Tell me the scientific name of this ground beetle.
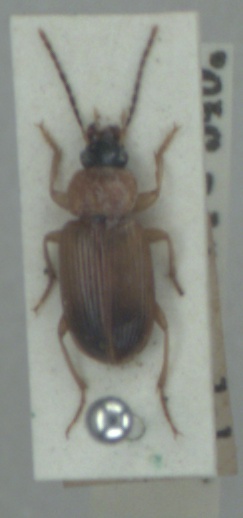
Stenolophus skrimshiranus
